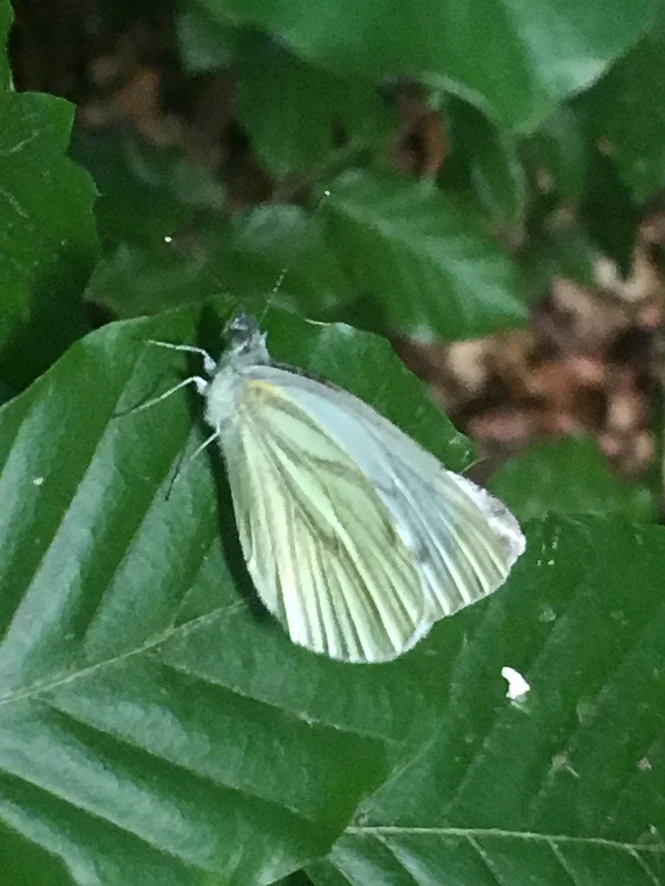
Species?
Pieris napi
